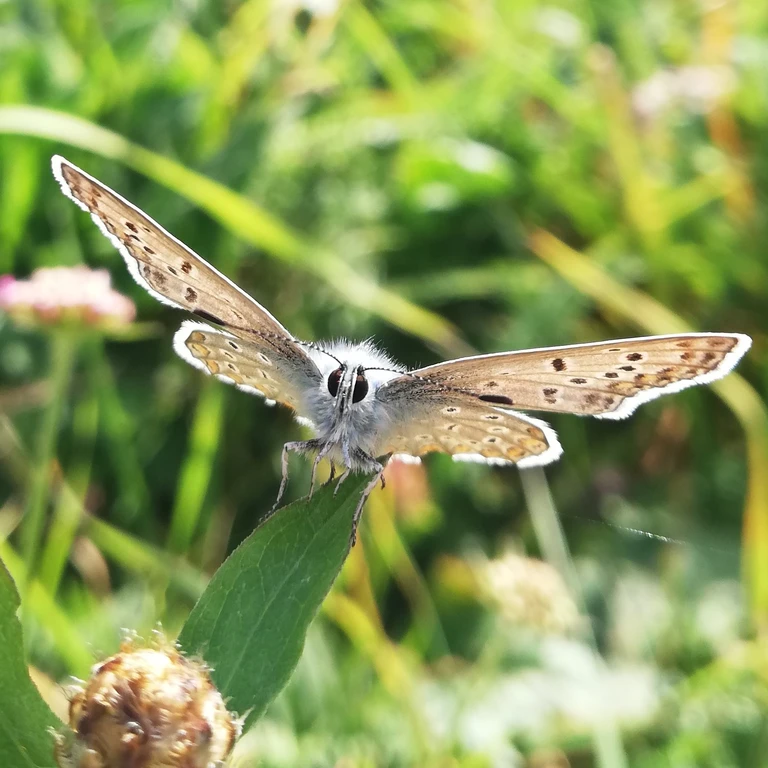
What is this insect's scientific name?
Polyommatus icarus
